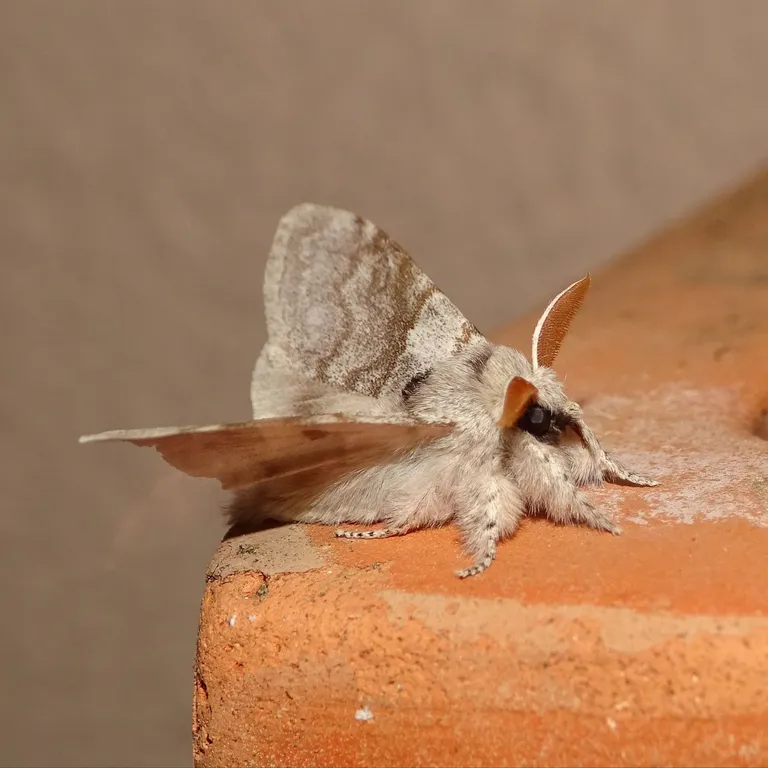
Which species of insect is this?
Calliteara pudibunda
